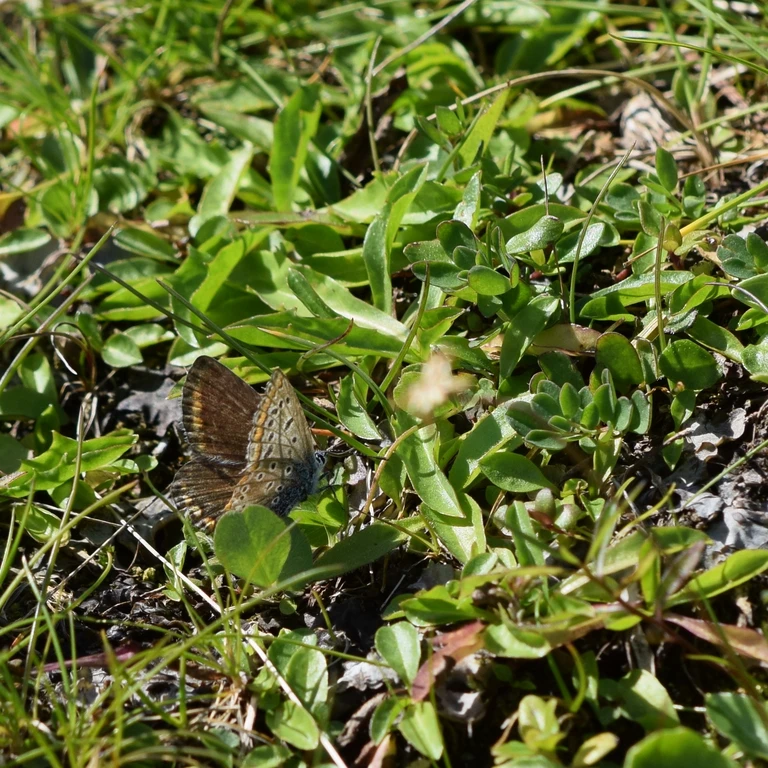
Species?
Polyommatus icarus
